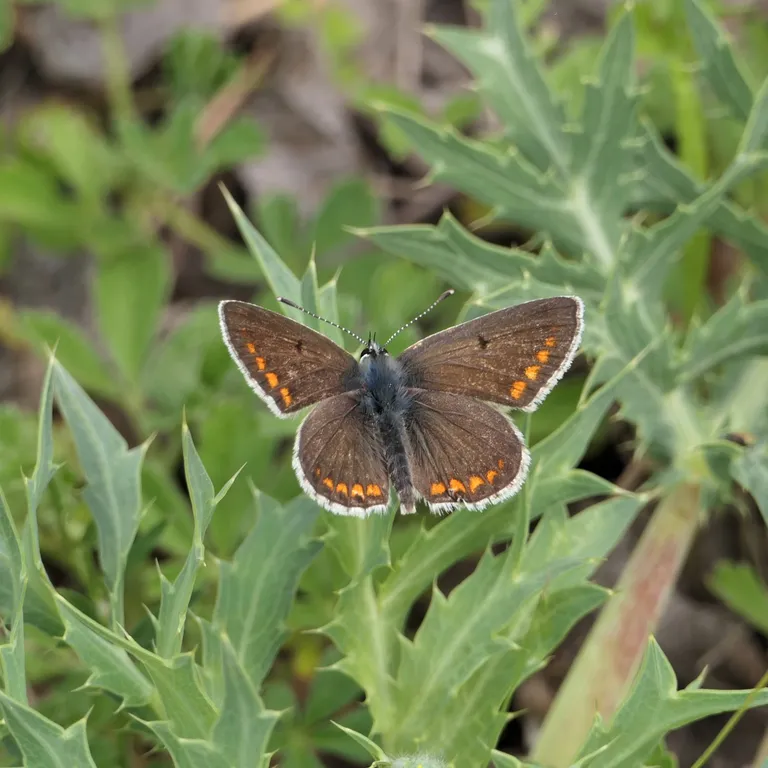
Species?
Aricia agestis/artaxerxes
